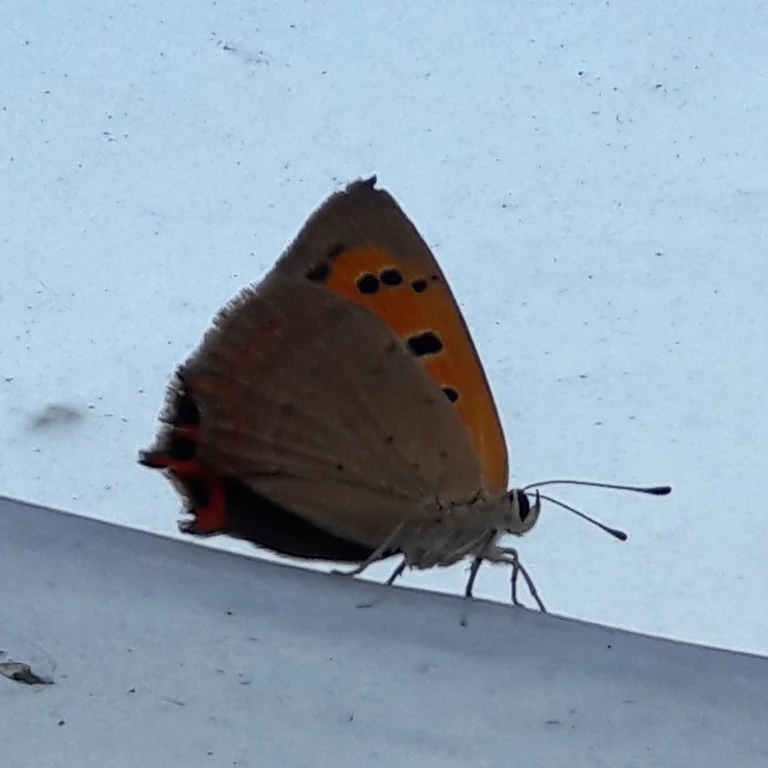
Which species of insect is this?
Lycaena phlaeas
